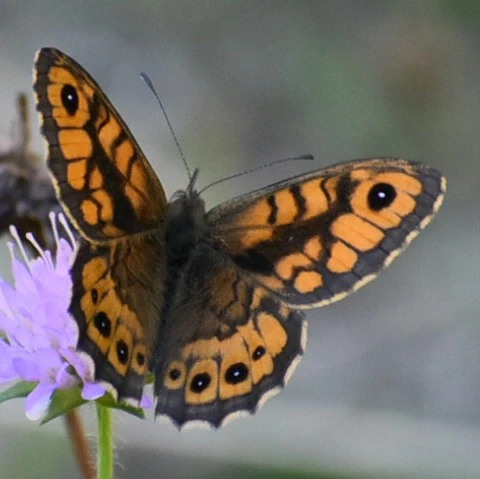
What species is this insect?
Lasiommata megera (also Pararge megera)
